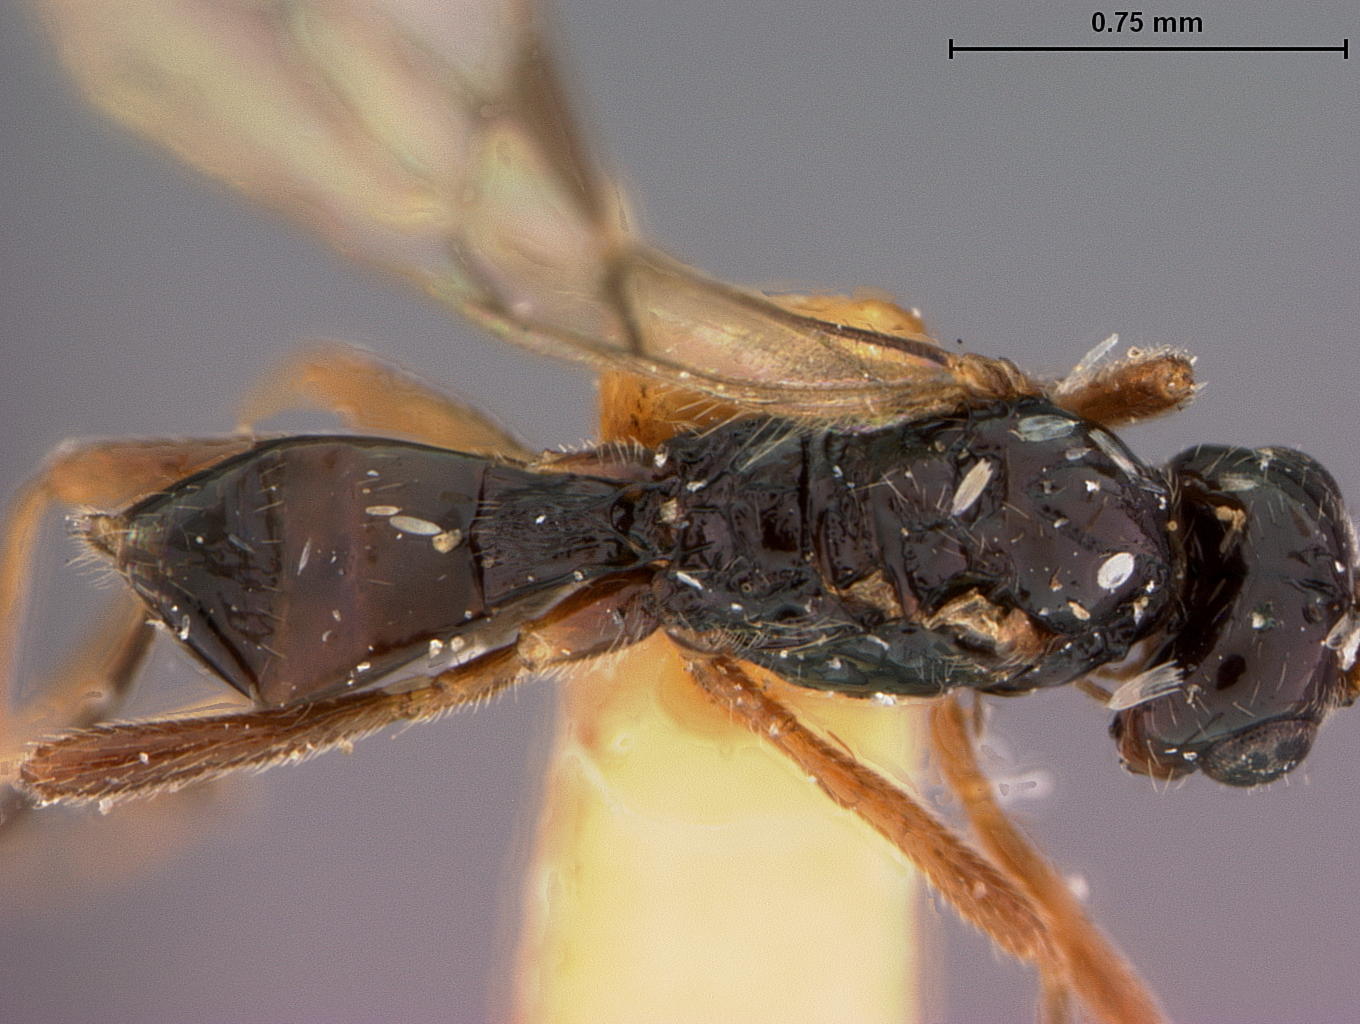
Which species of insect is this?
Phaenocarpa reticulata
